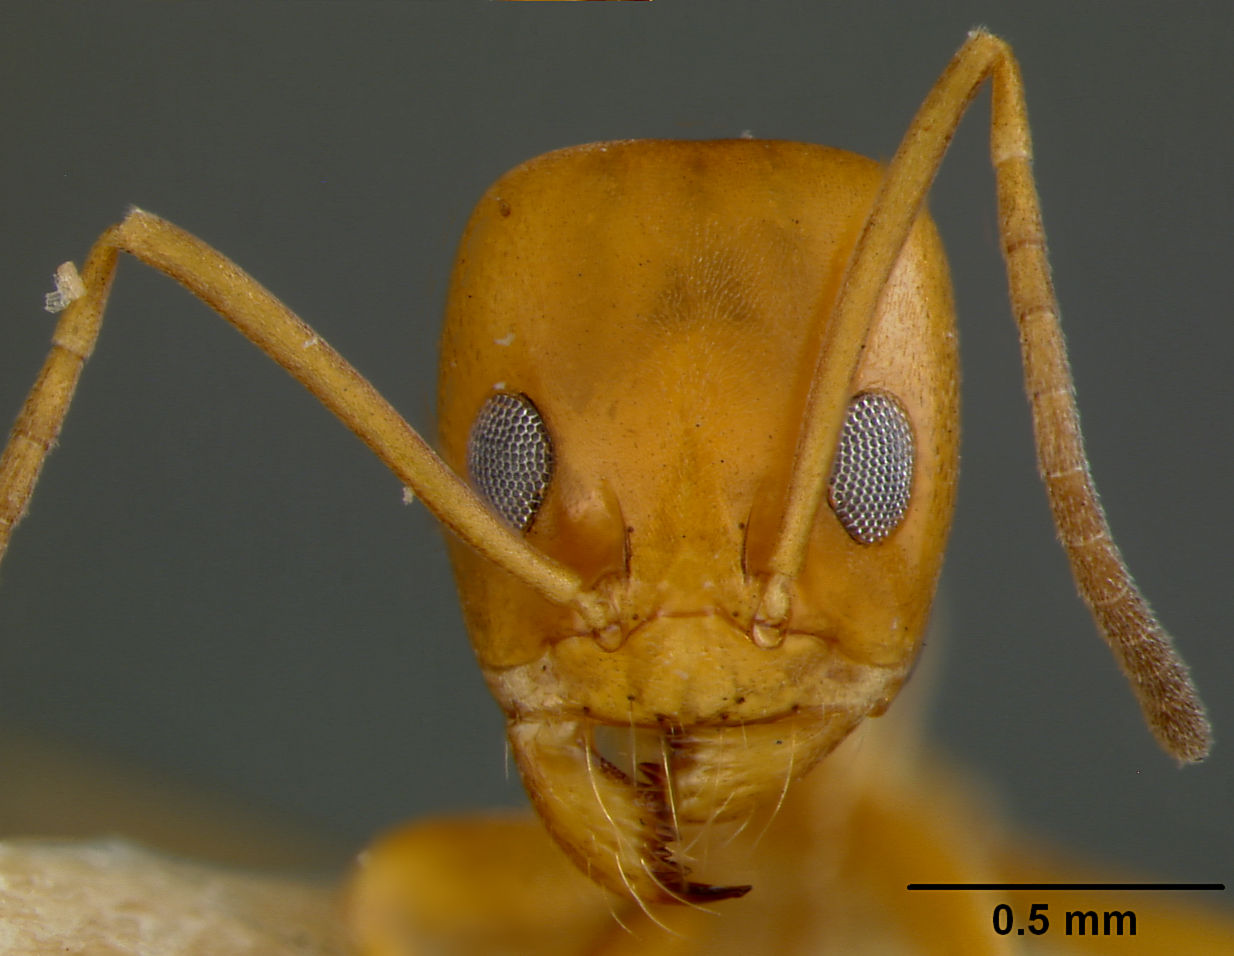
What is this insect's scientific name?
Dorymyrmex pyramicus
